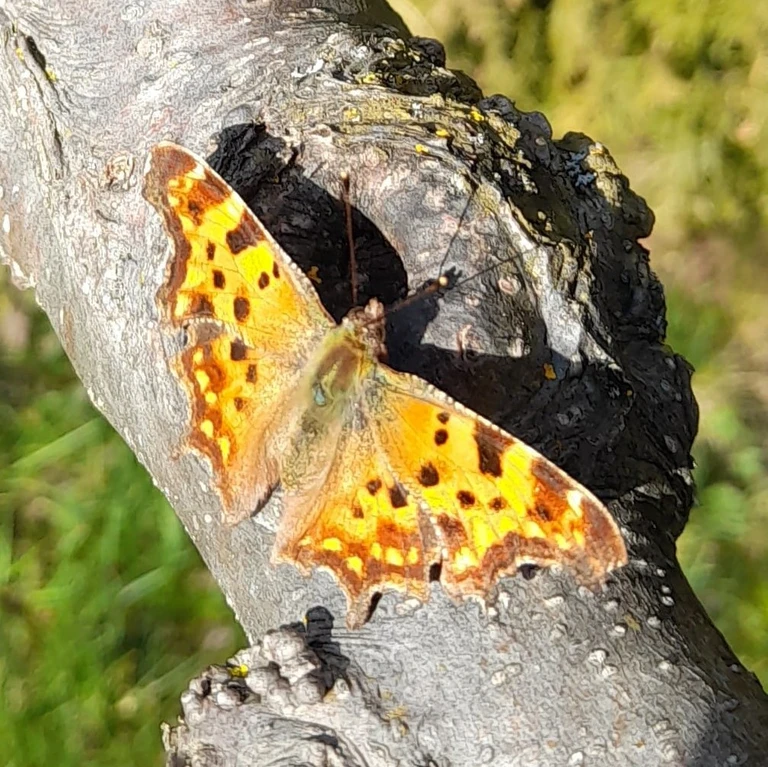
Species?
Polygonia c-album
